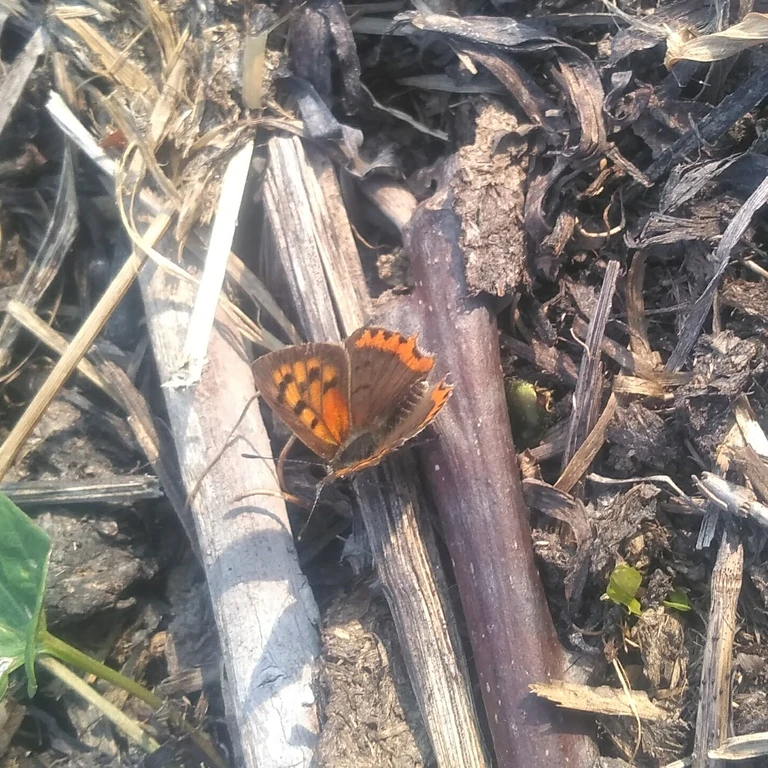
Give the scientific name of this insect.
Lycaena phlaeas
